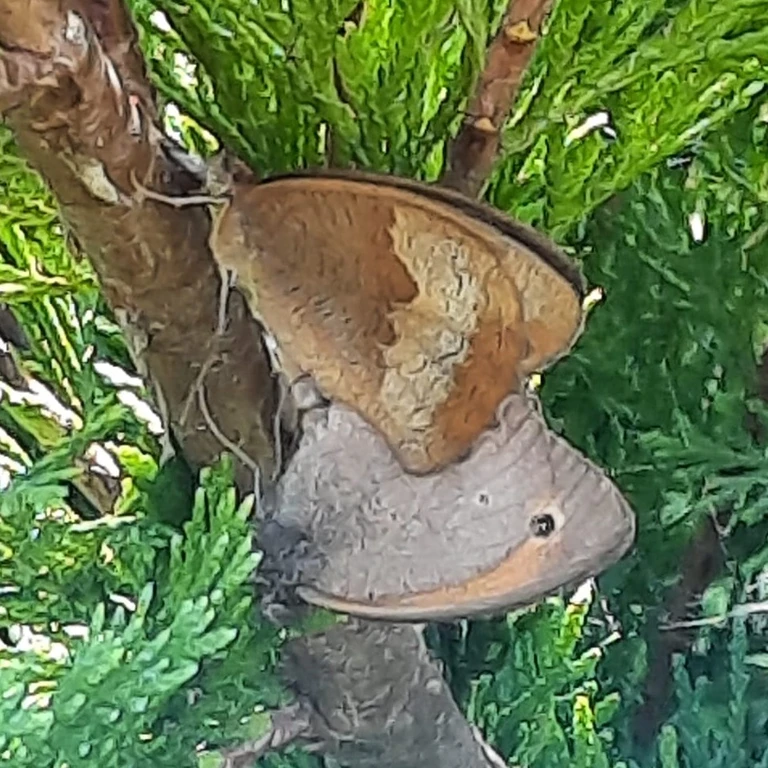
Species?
Maniola jurtina
